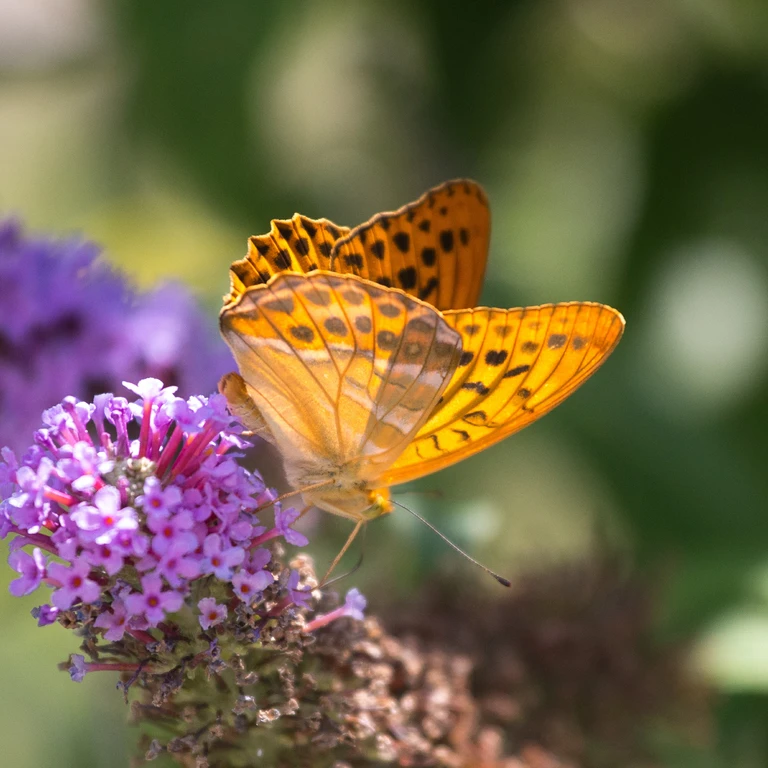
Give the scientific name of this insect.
Argynnis paphia
